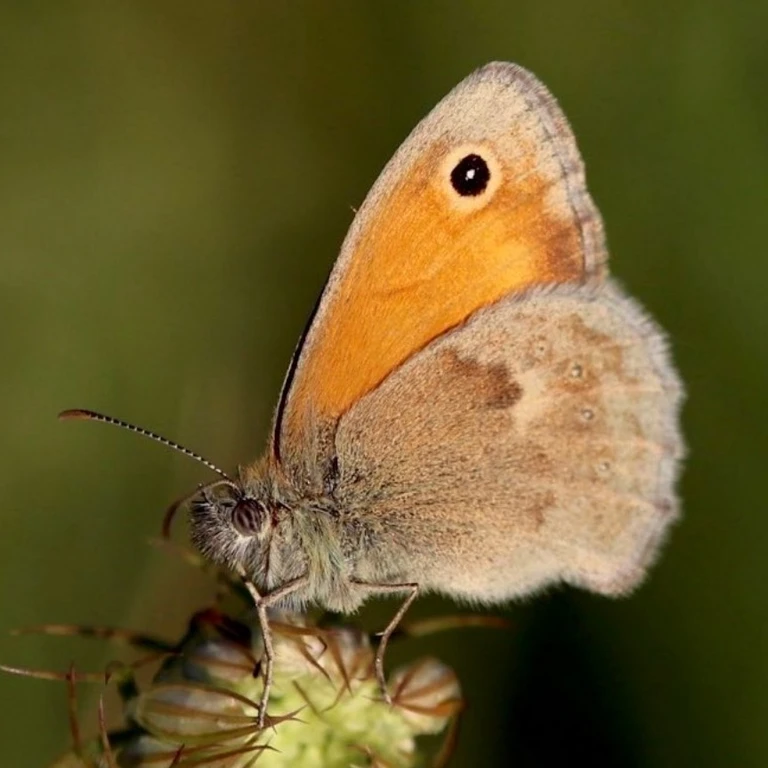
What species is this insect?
Coenonympha pamphilus
